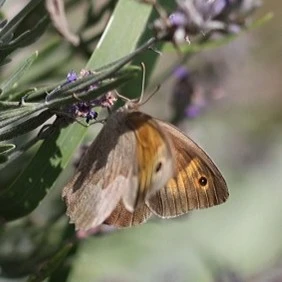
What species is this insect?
Maniola jurtina
